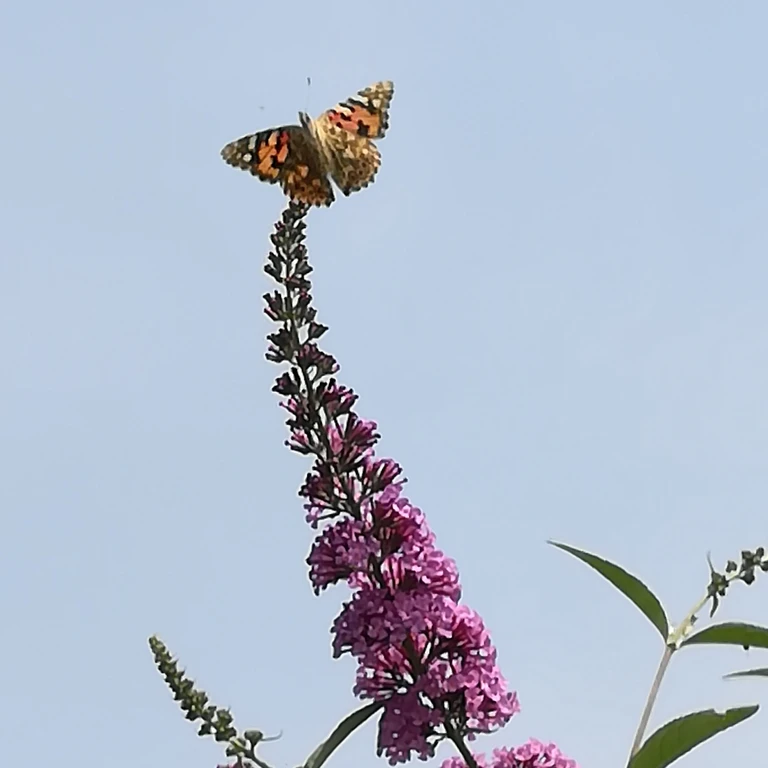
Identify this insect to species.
Vanessa cardui
